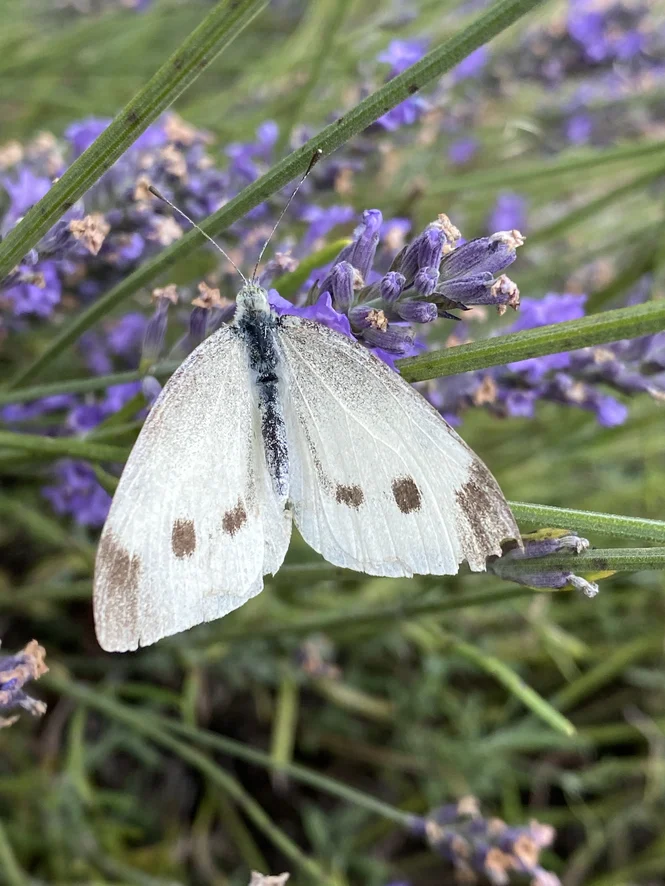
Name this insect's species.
Pieris rapae
